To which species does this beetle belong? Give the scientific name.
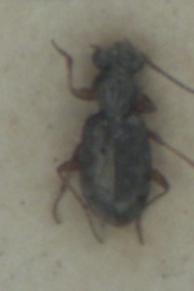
Asaphidion curtum
